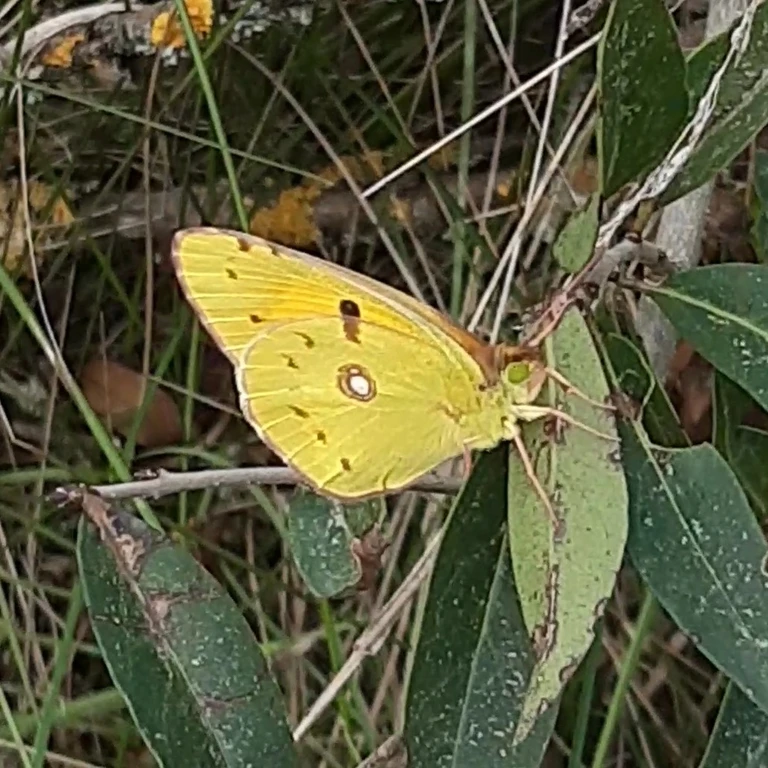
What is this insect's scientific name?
Colias croceus
